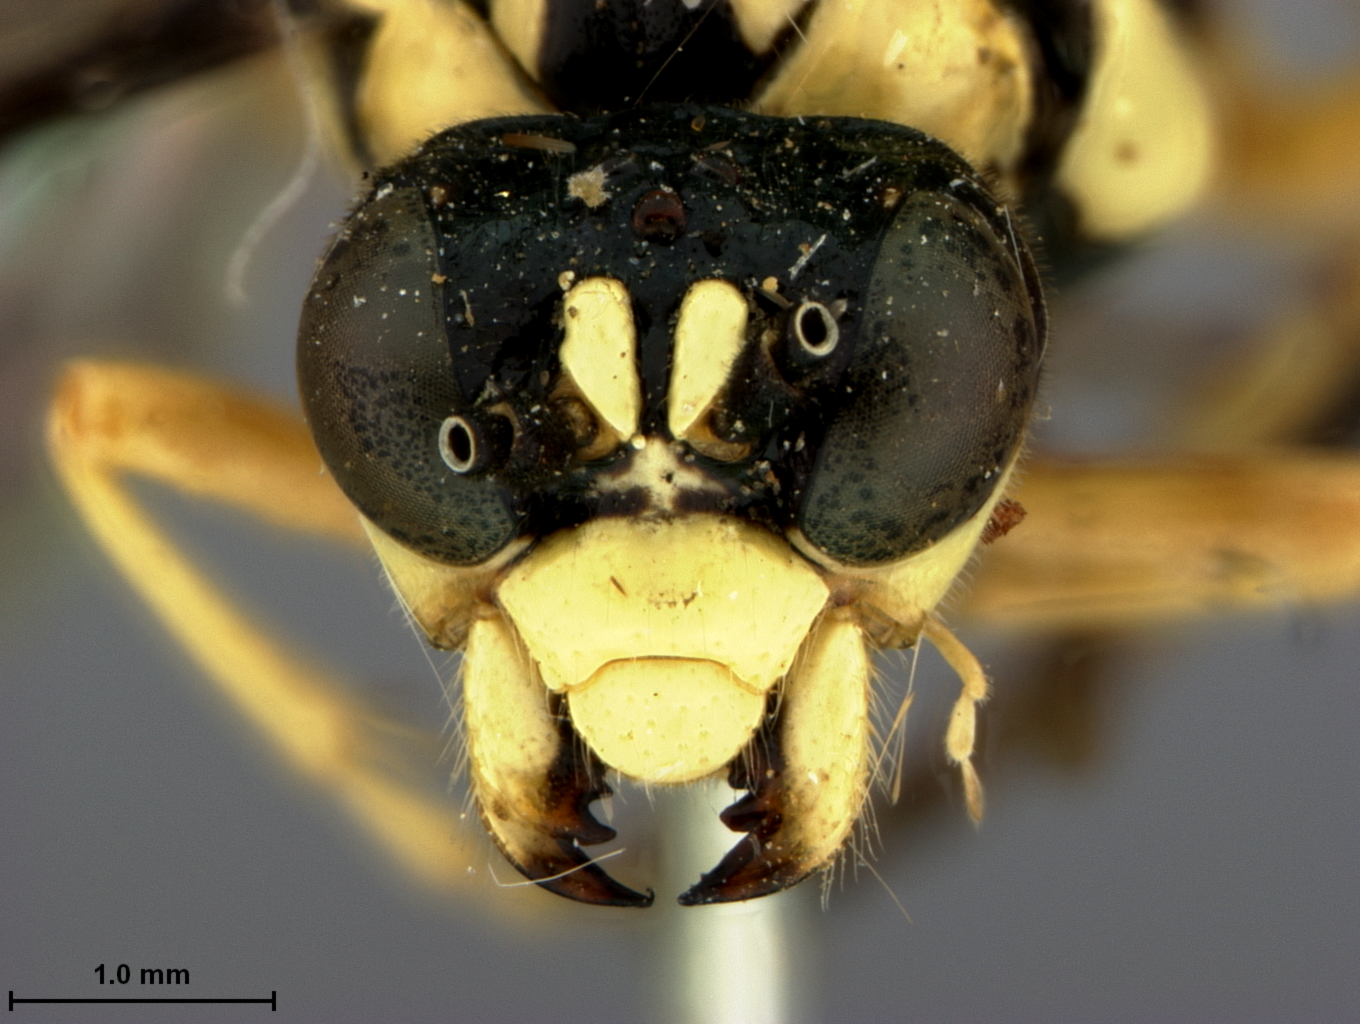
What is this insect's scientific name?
Labidia opima
